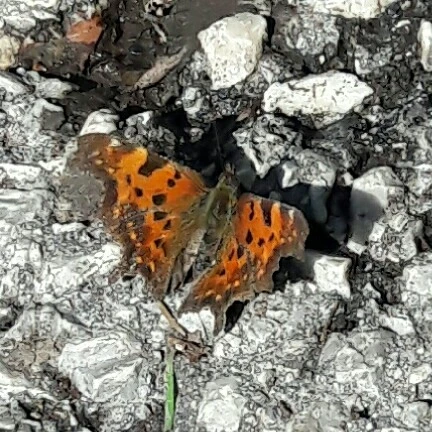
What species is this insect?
Polygonia c-album
